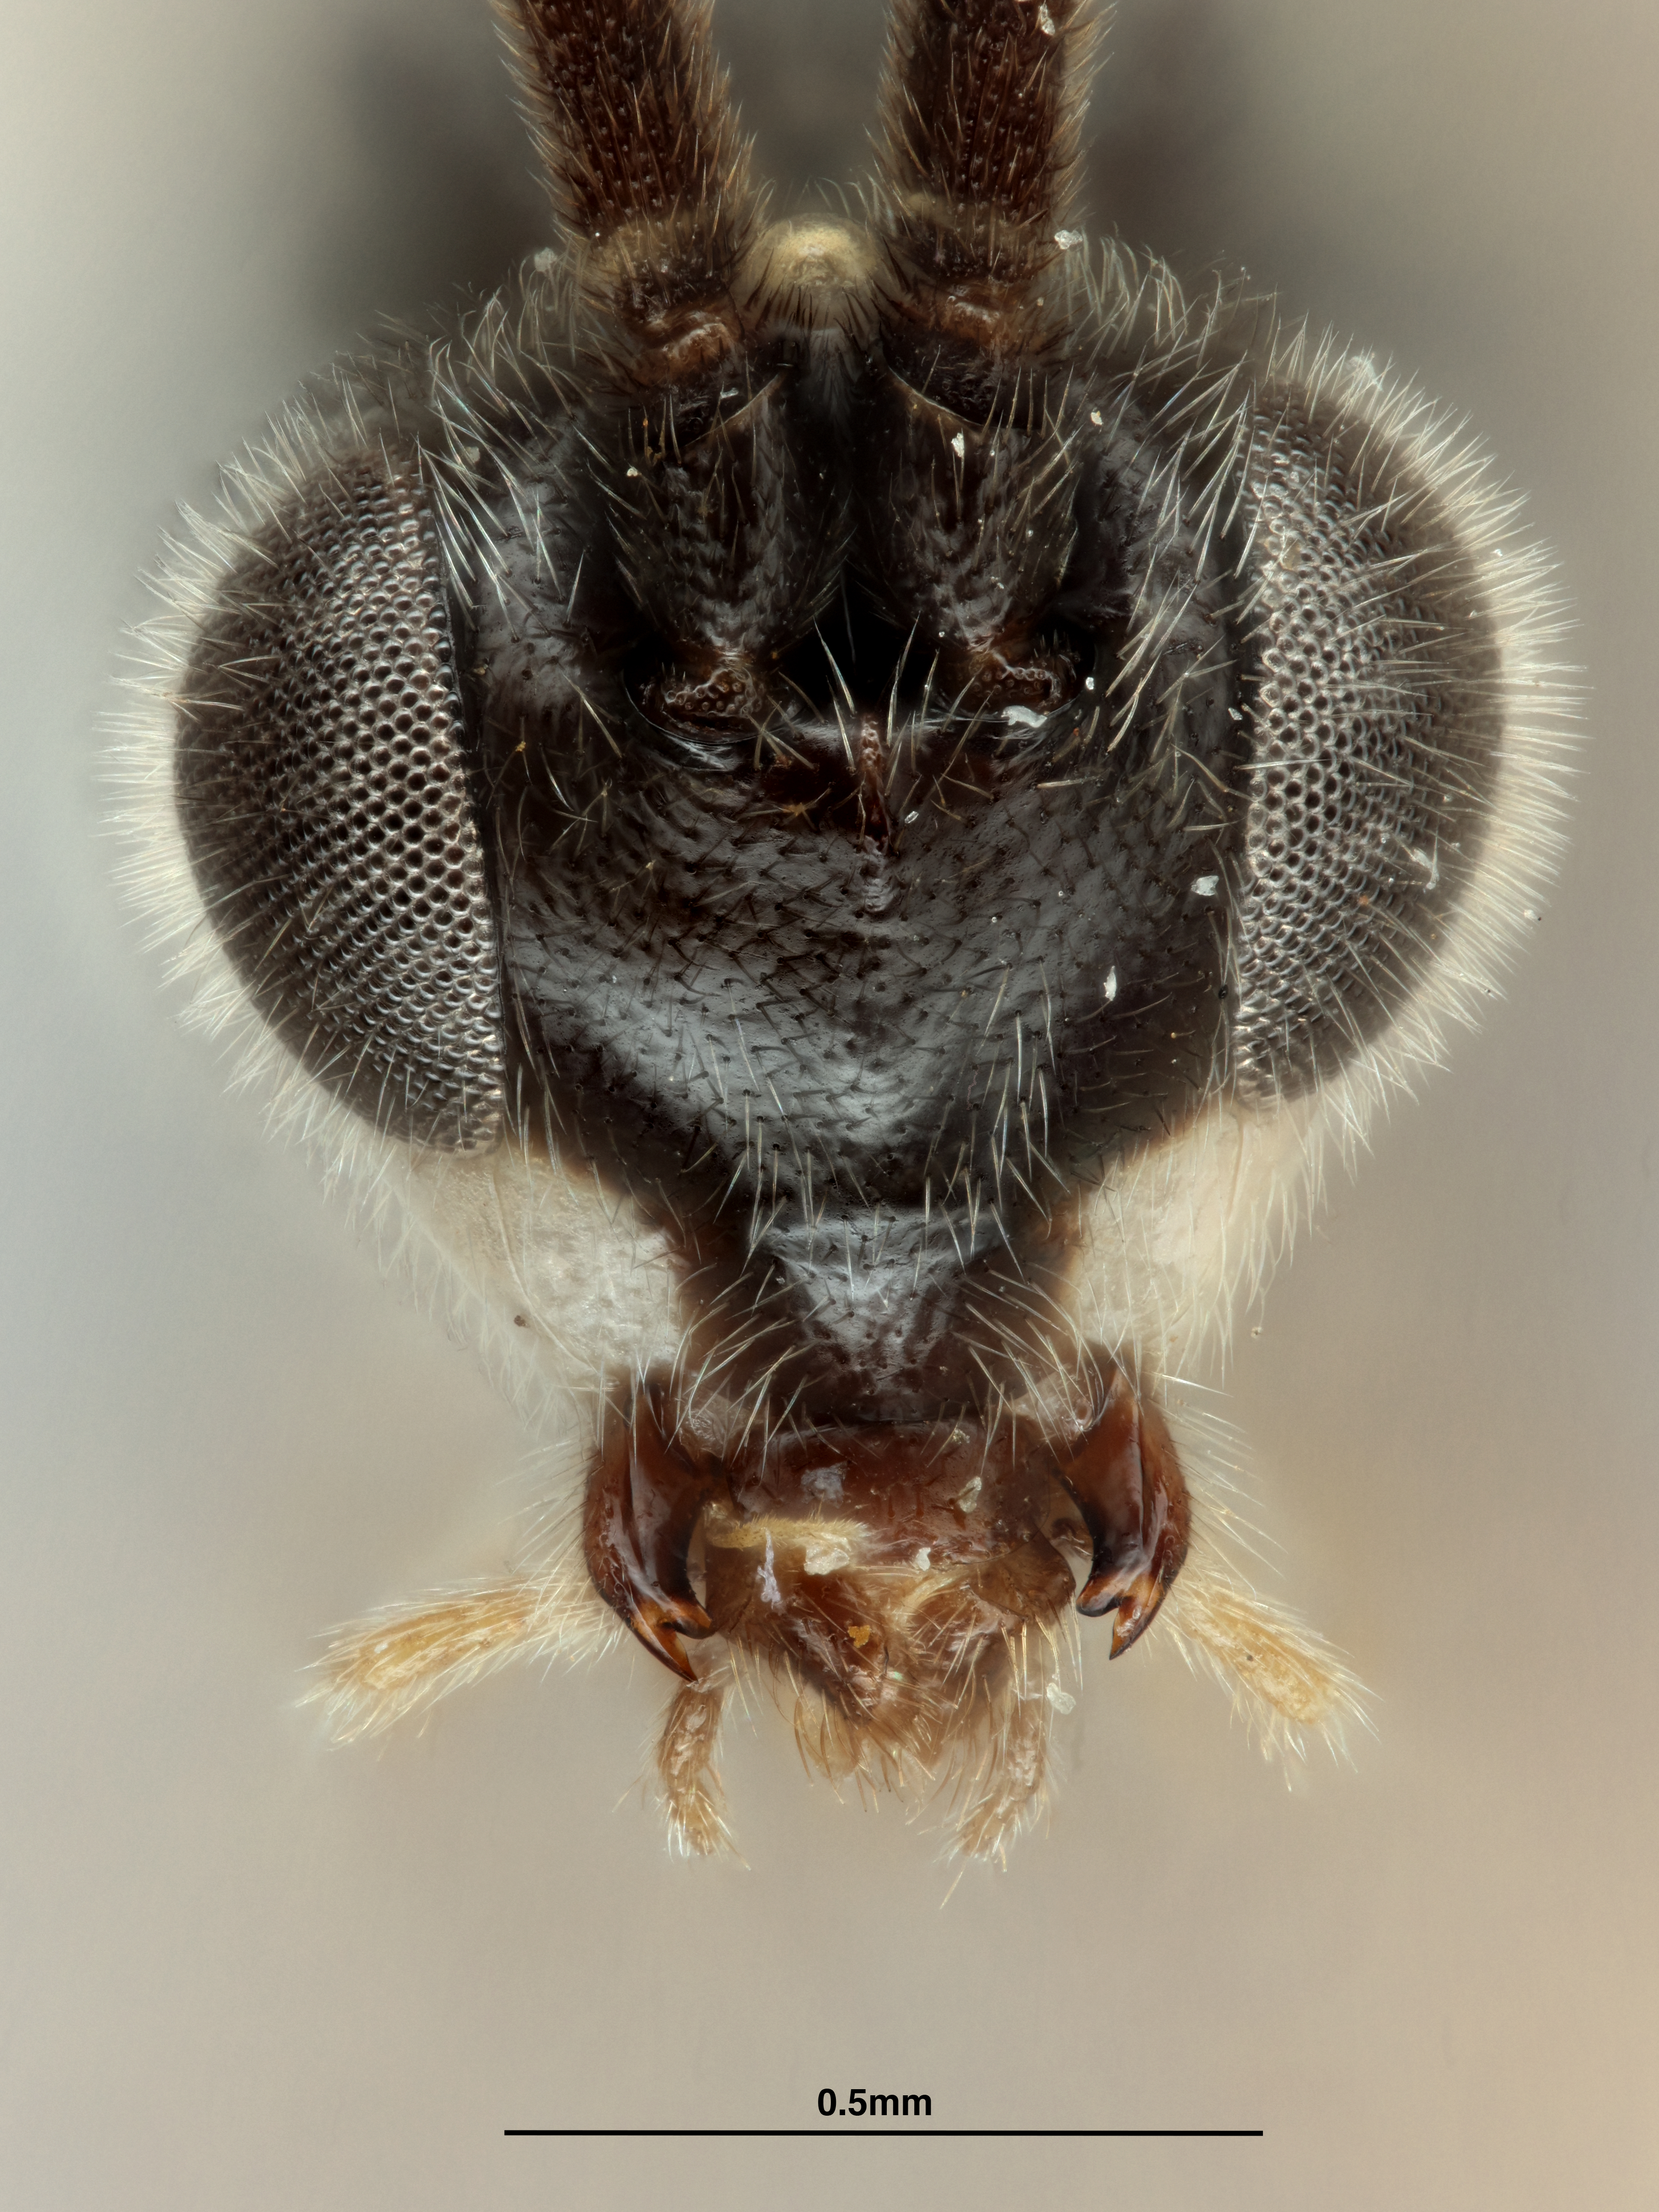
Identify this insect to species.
Alphomelon arecaphile
